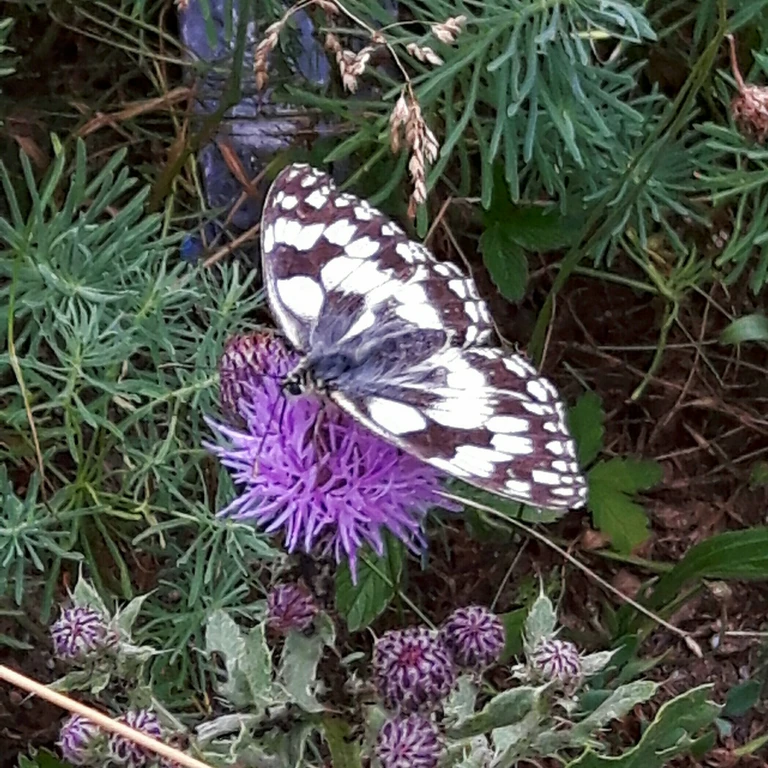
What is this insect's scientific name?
Melanargia galathea
